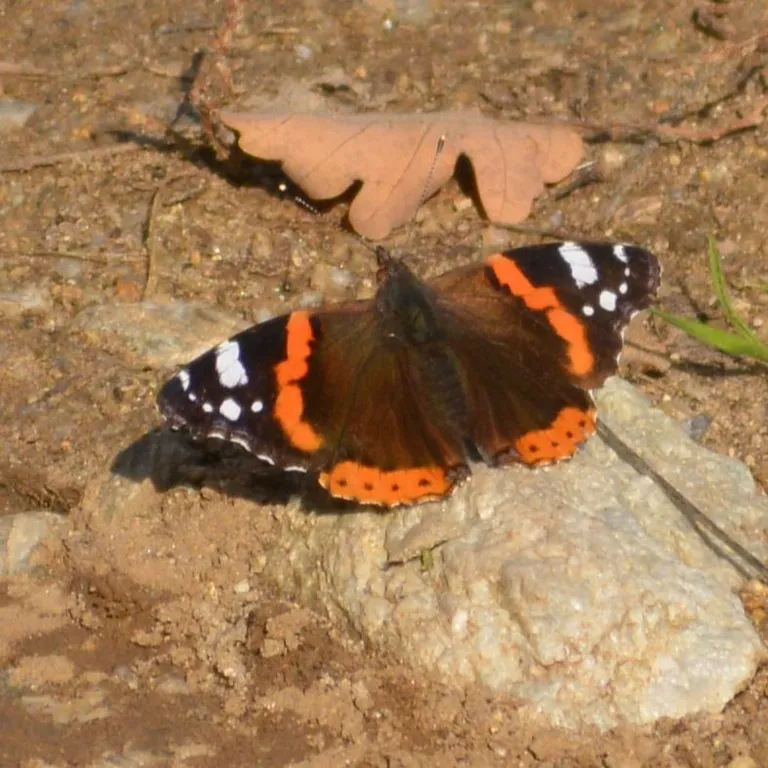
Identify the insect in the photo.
Vanessa atalanta
